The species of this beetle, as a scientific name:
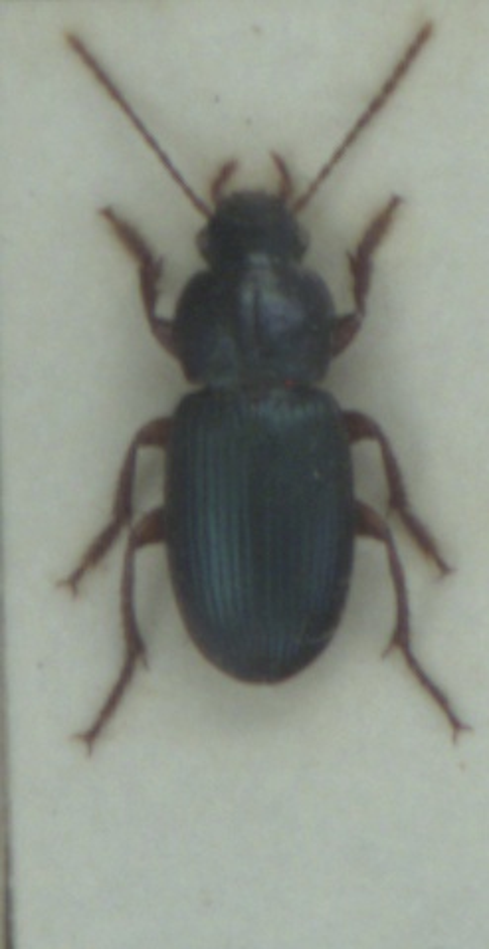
Ophonus azureus
